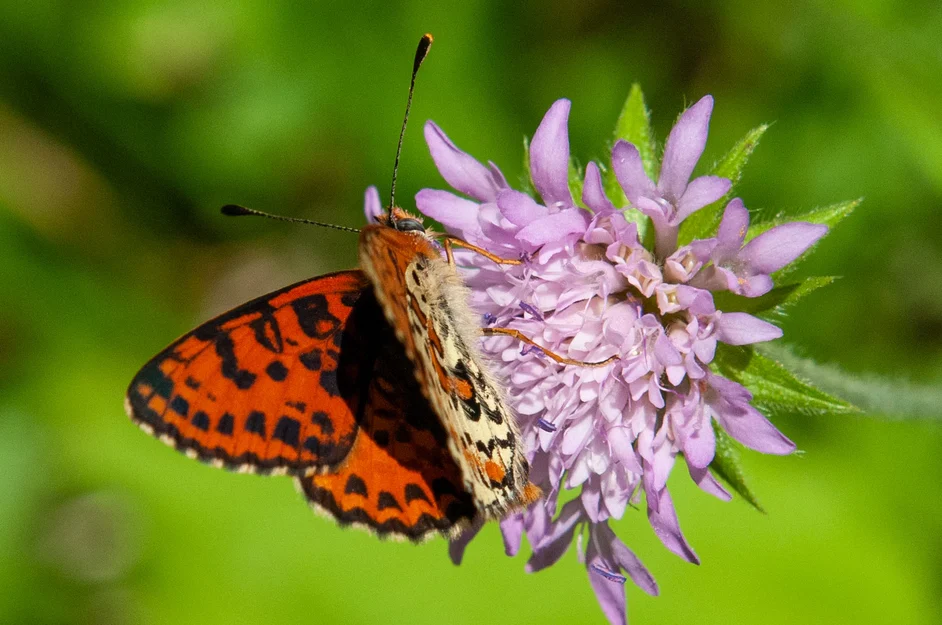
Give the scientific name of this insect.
Melitaea didyma
